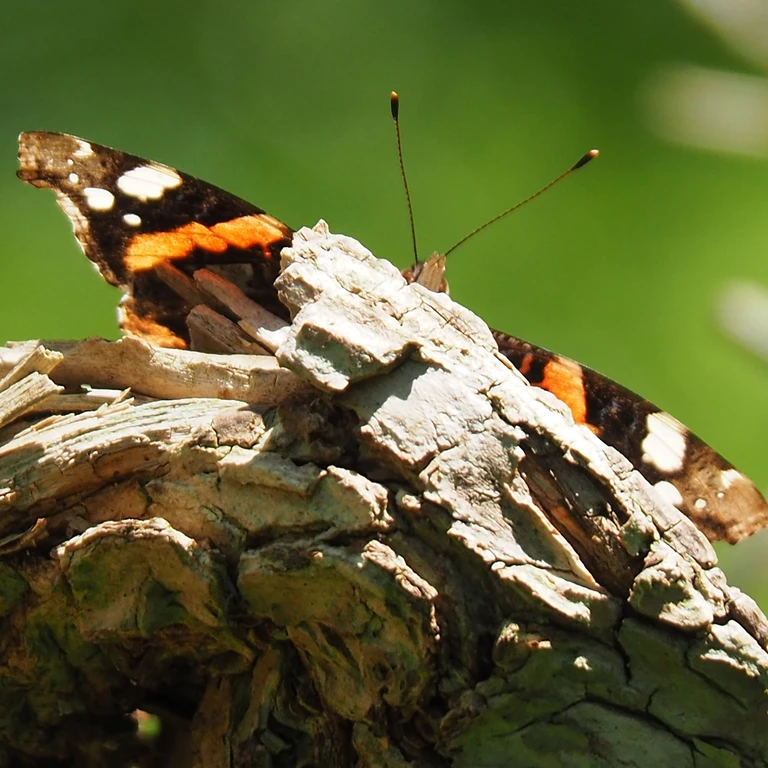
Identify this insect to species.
Vanessa atalanta
